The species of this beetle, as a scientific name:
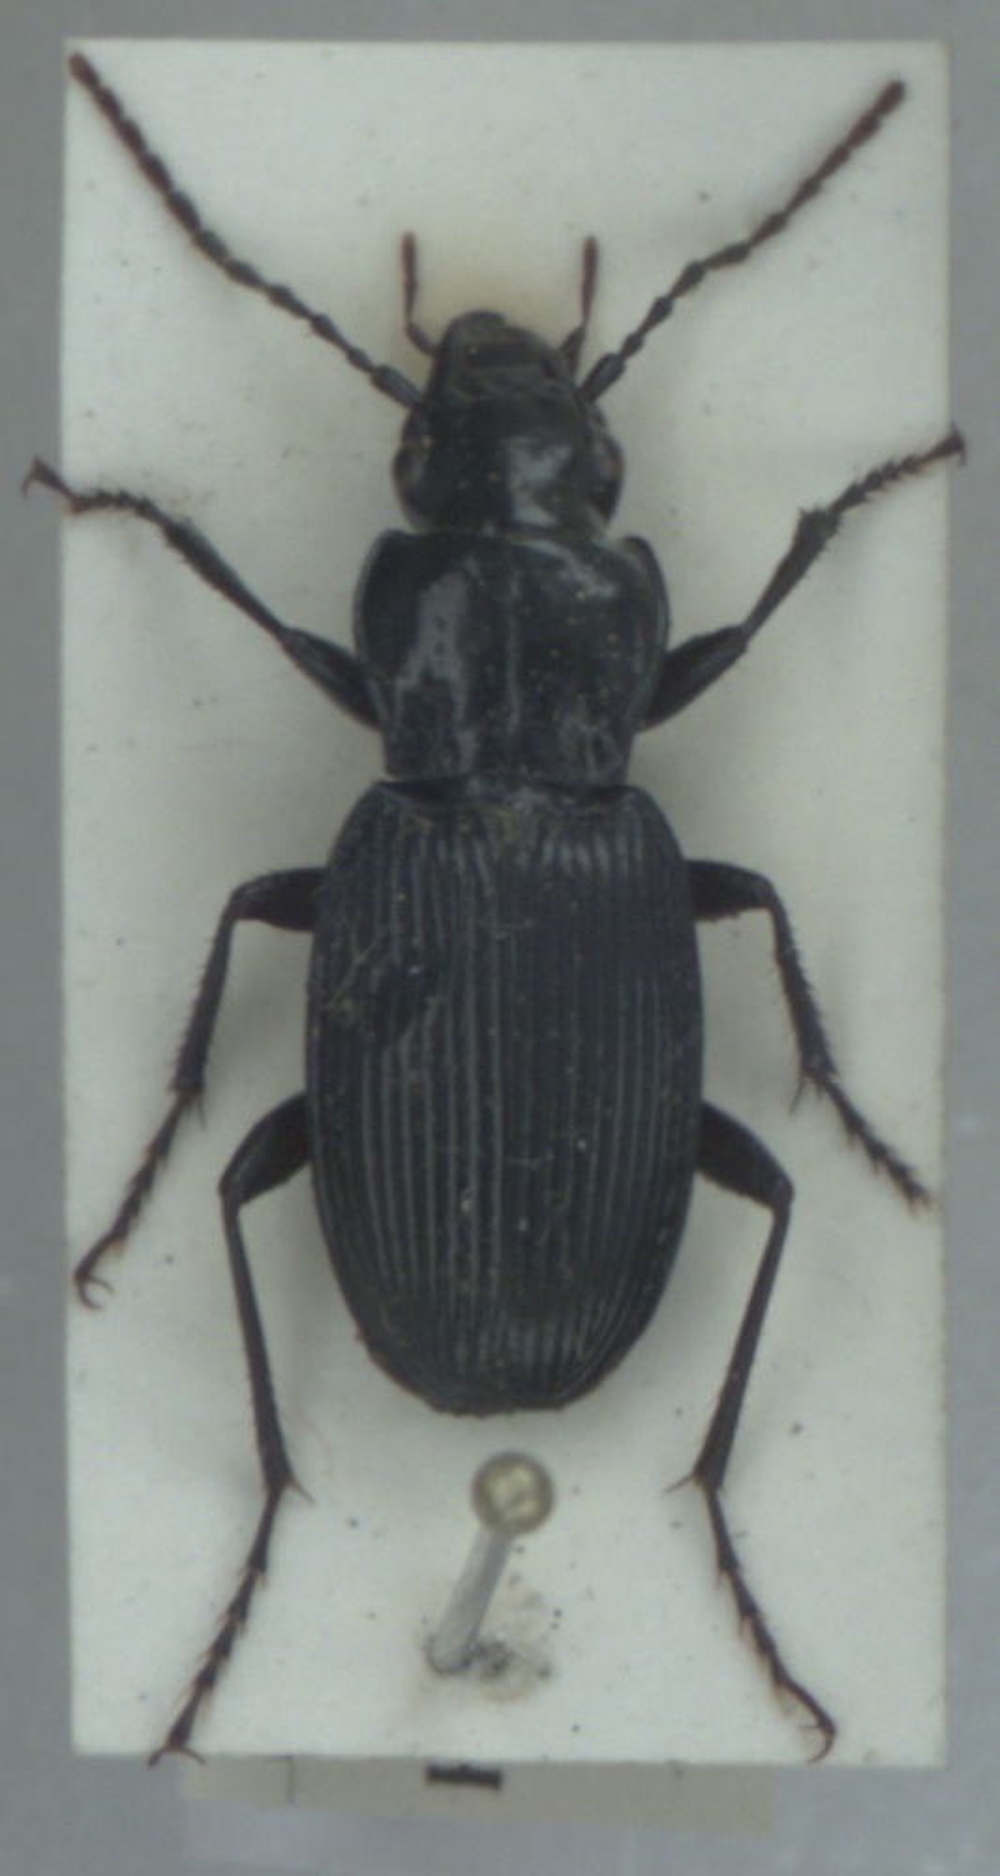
Pterostichus cristatus
